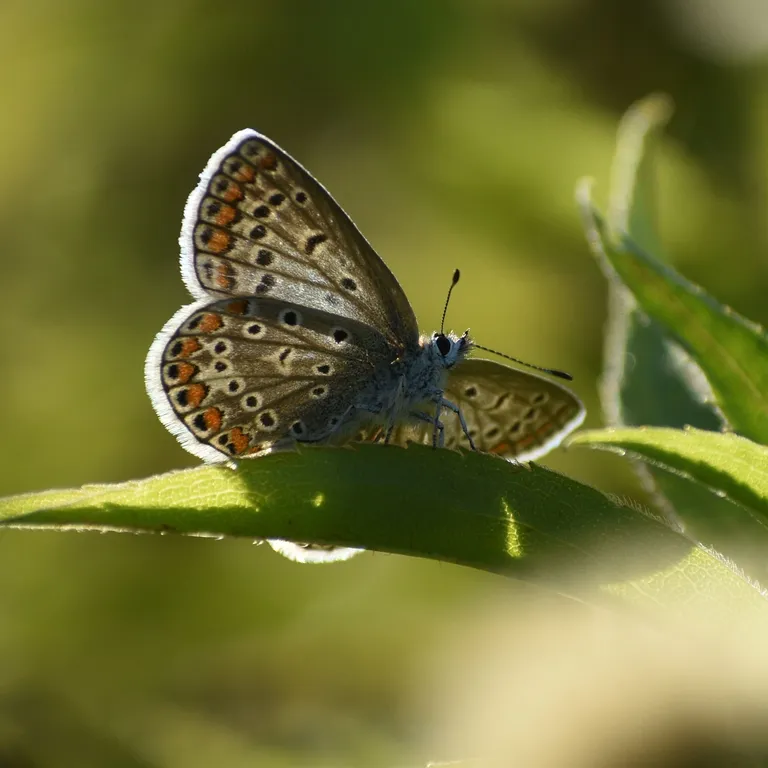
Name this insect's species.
Polyommatus icarus
